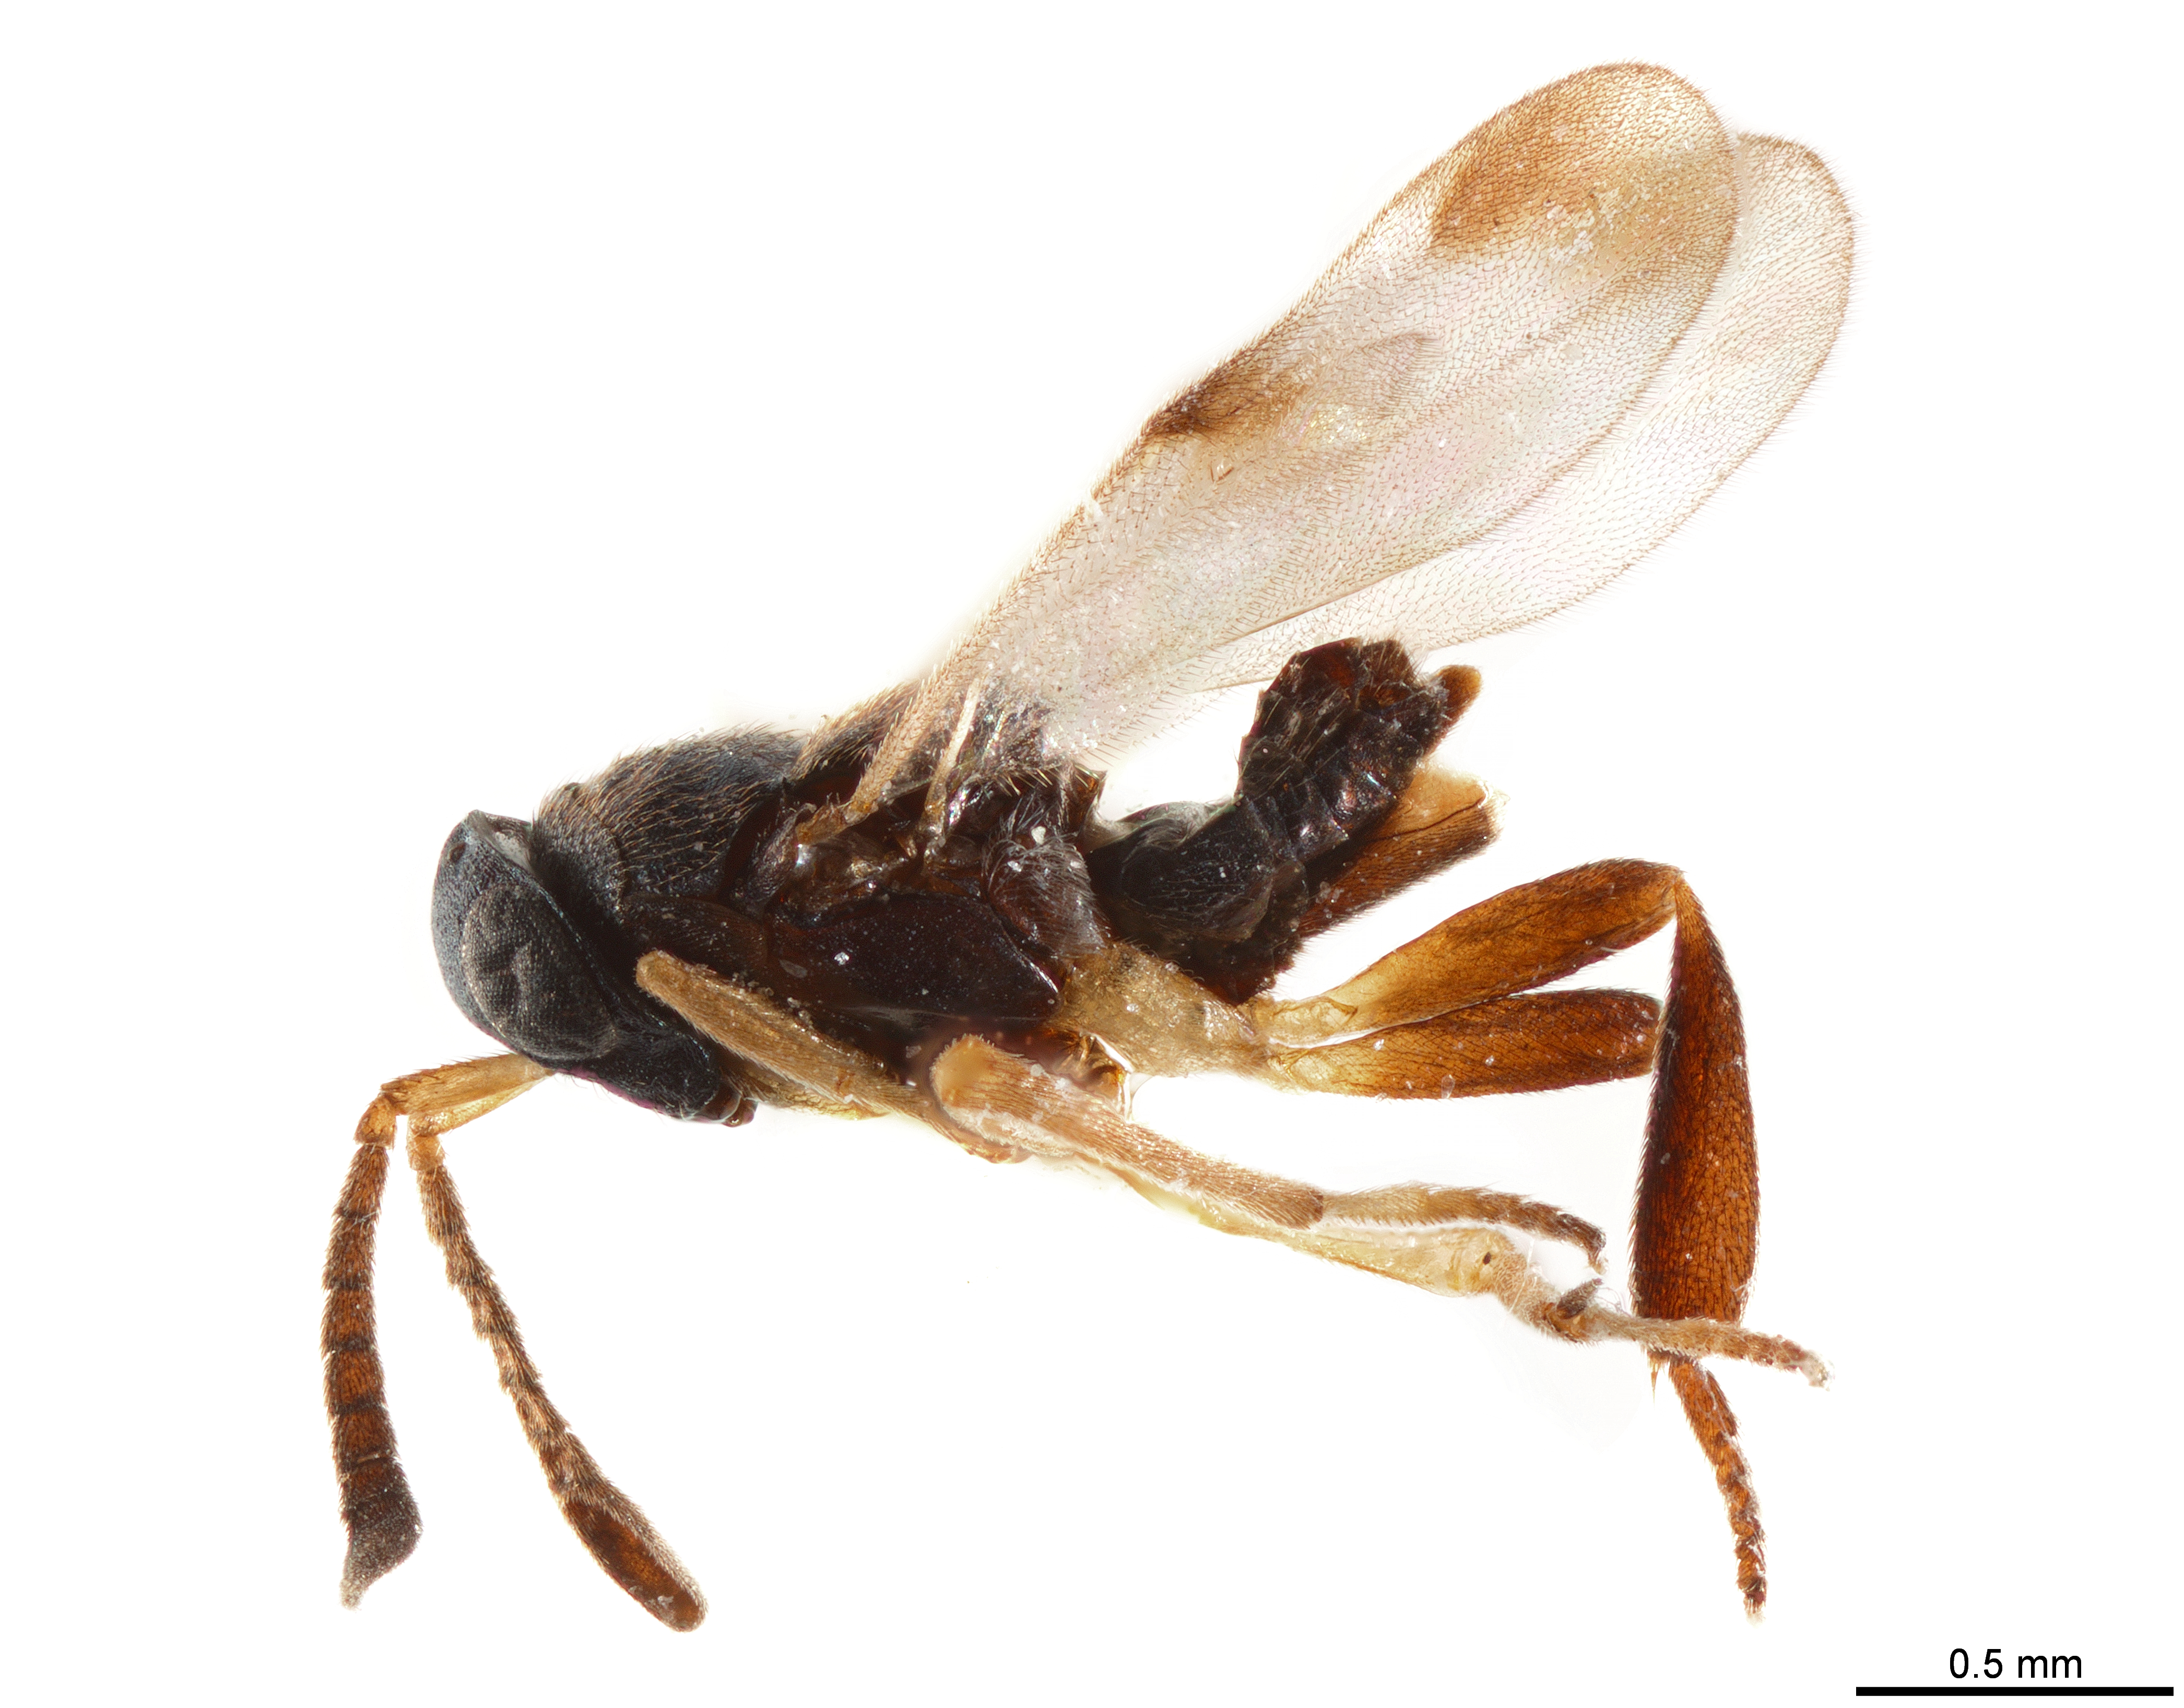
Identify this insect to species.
Carabunia myersi
